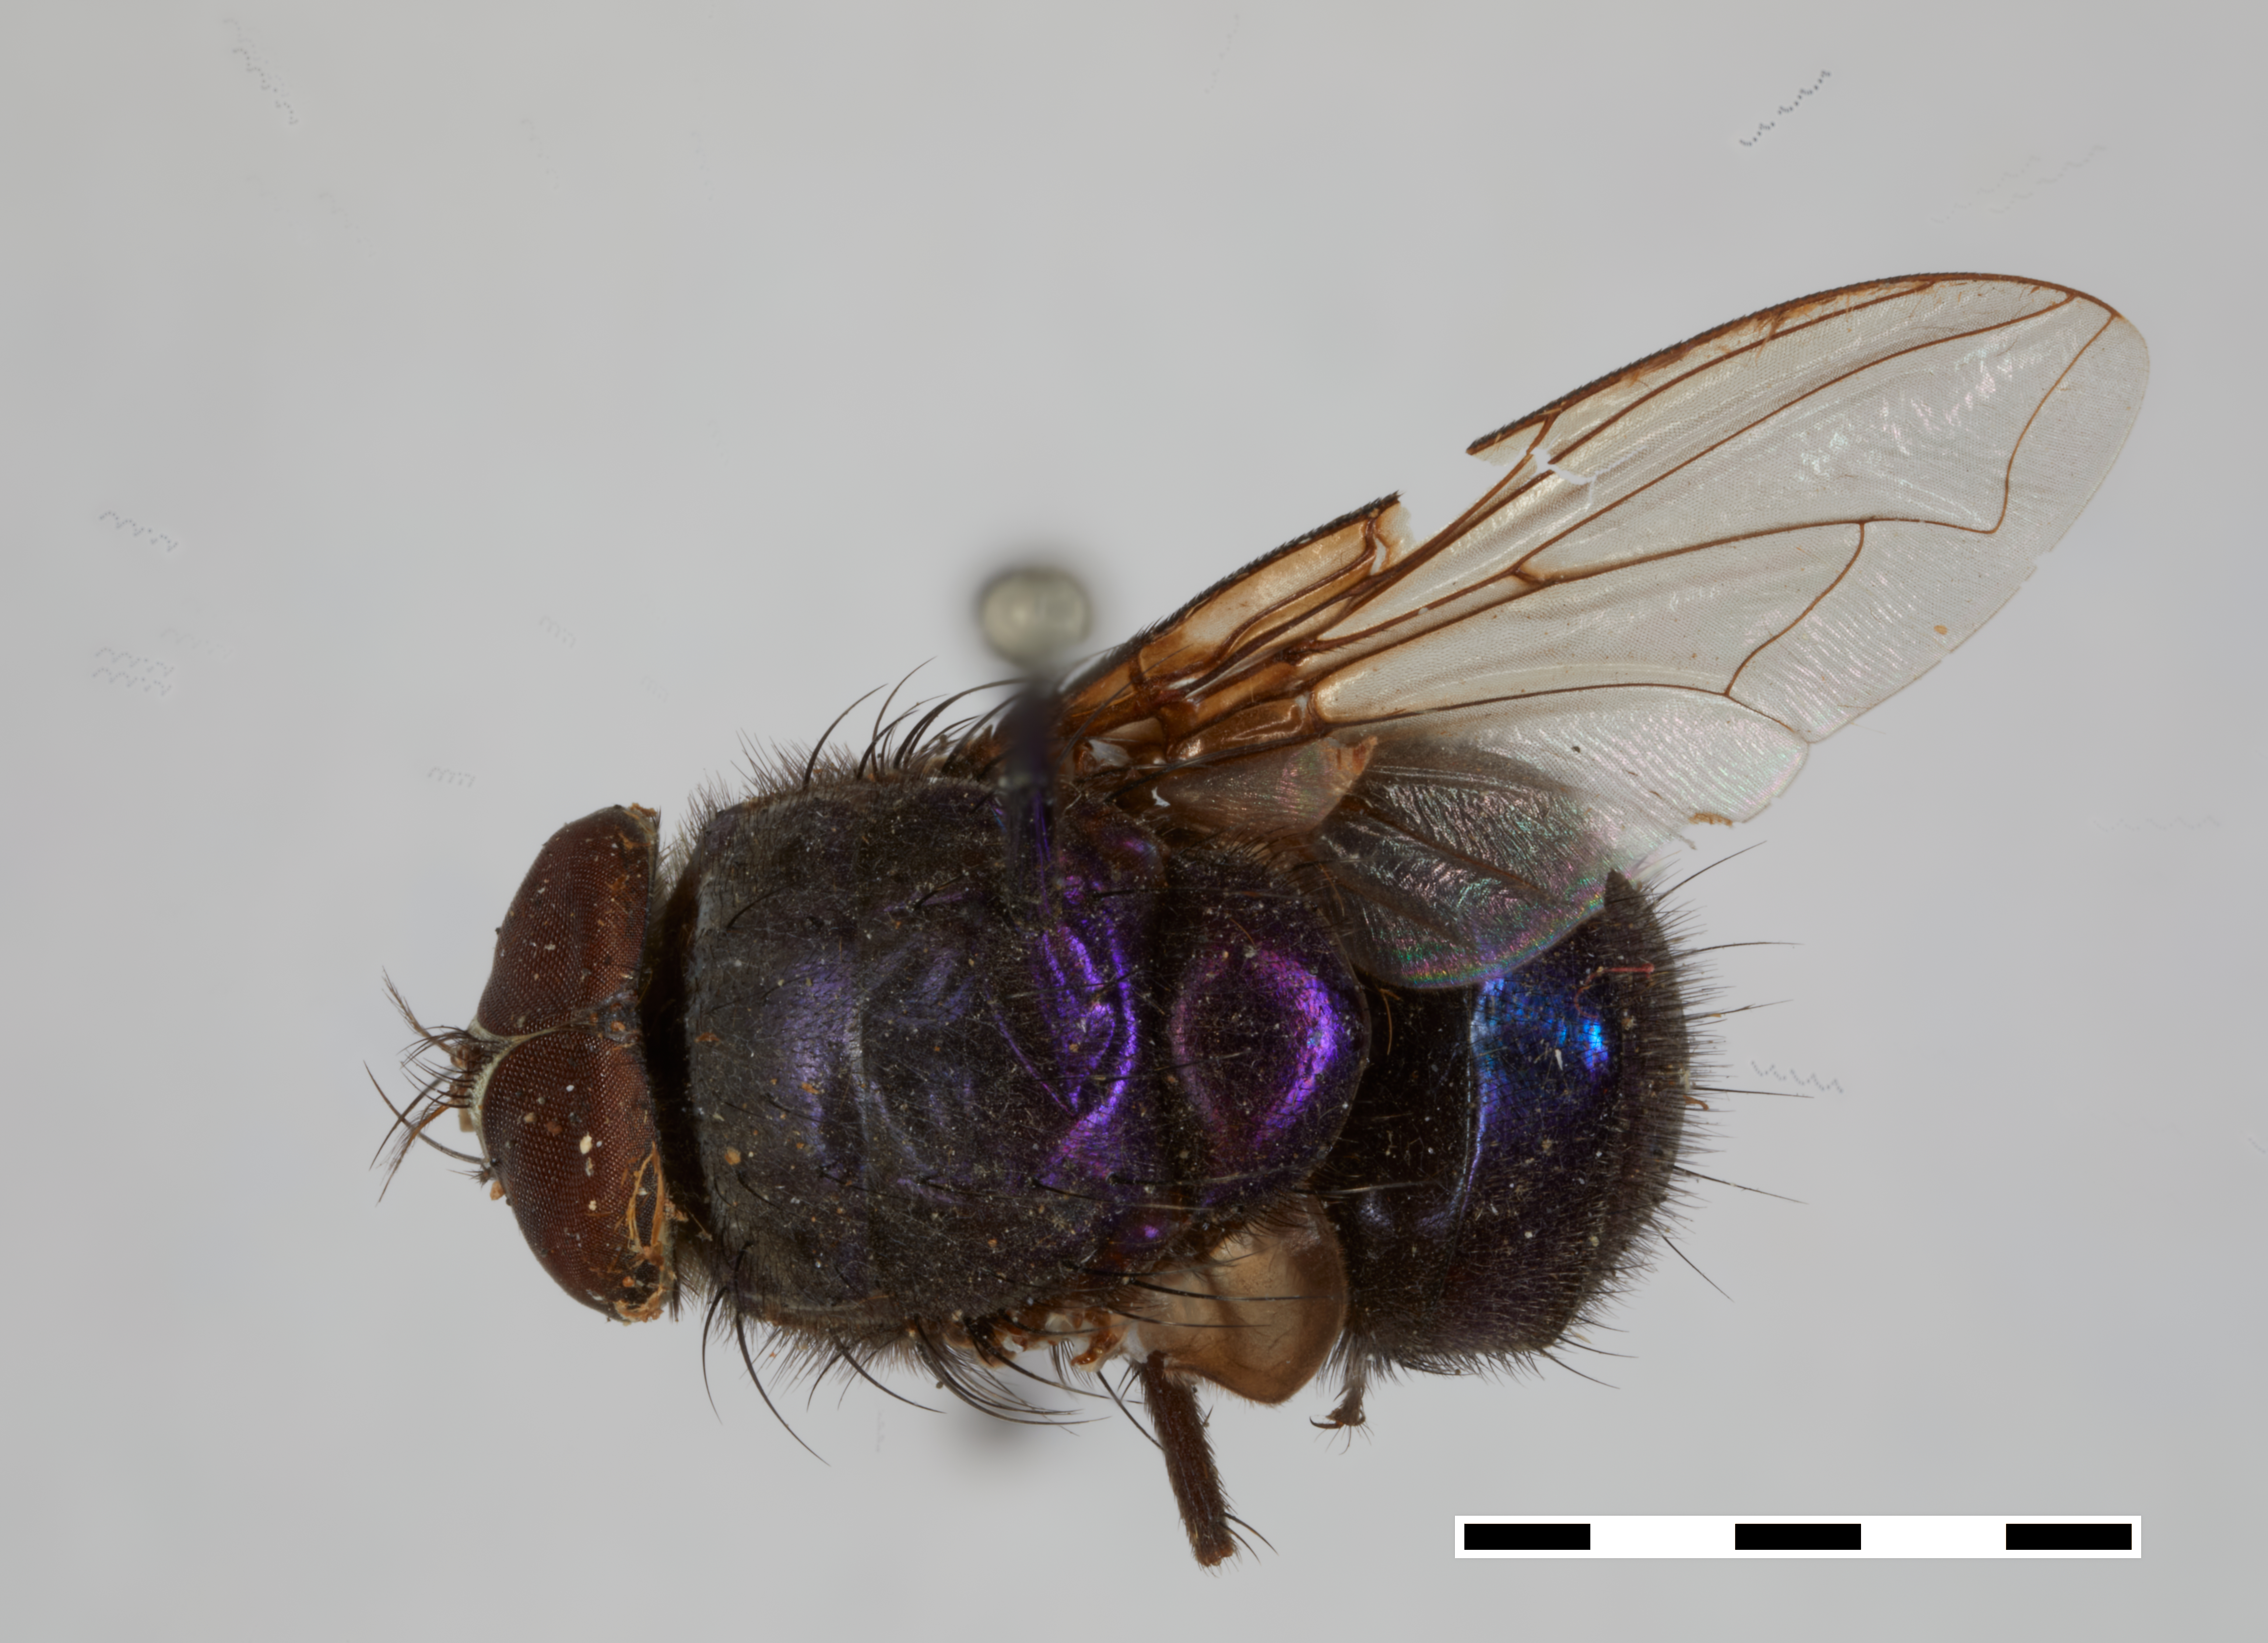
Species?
Lucilia ocularis (also Phaenicia purpurescens)
